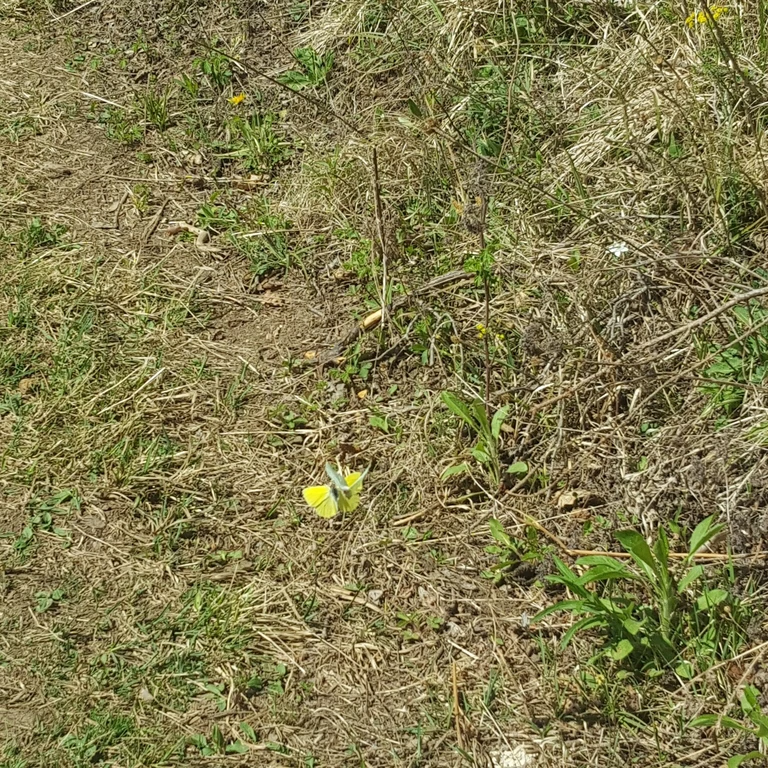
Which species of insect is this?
Gonepteryx rhamni
